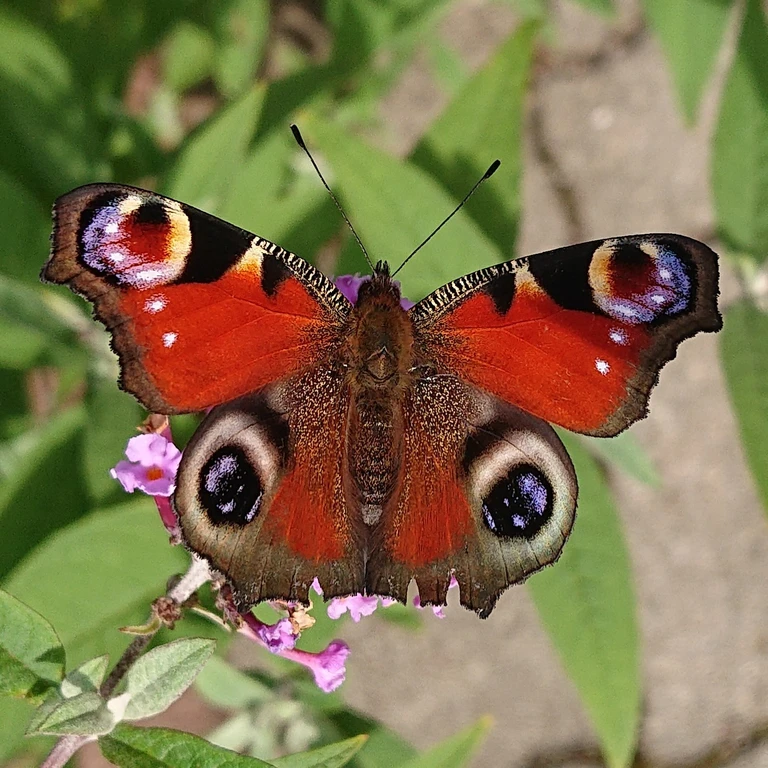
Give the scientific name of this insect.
Aglais io
